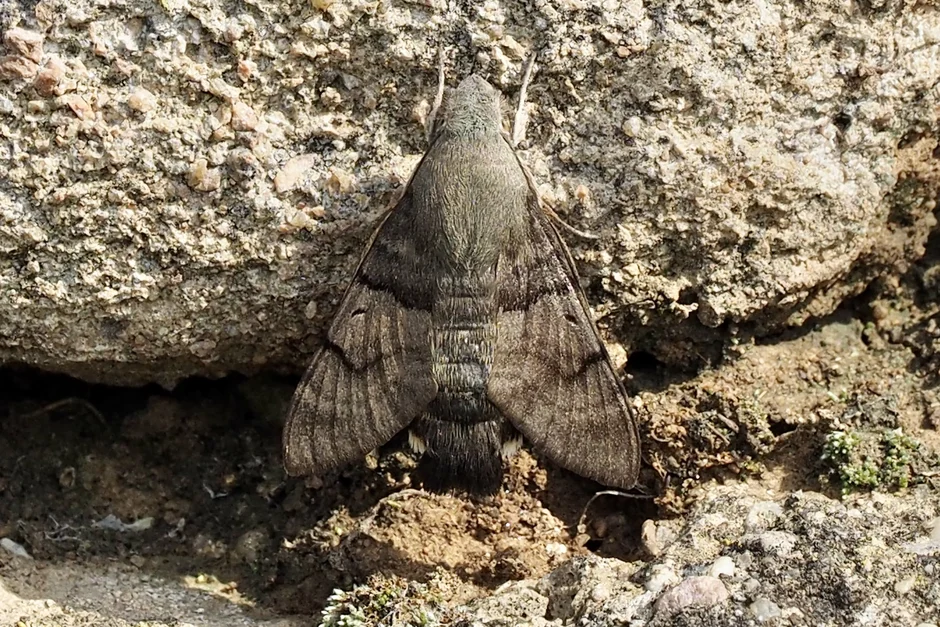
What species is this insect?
Macroglossum stellatarum
